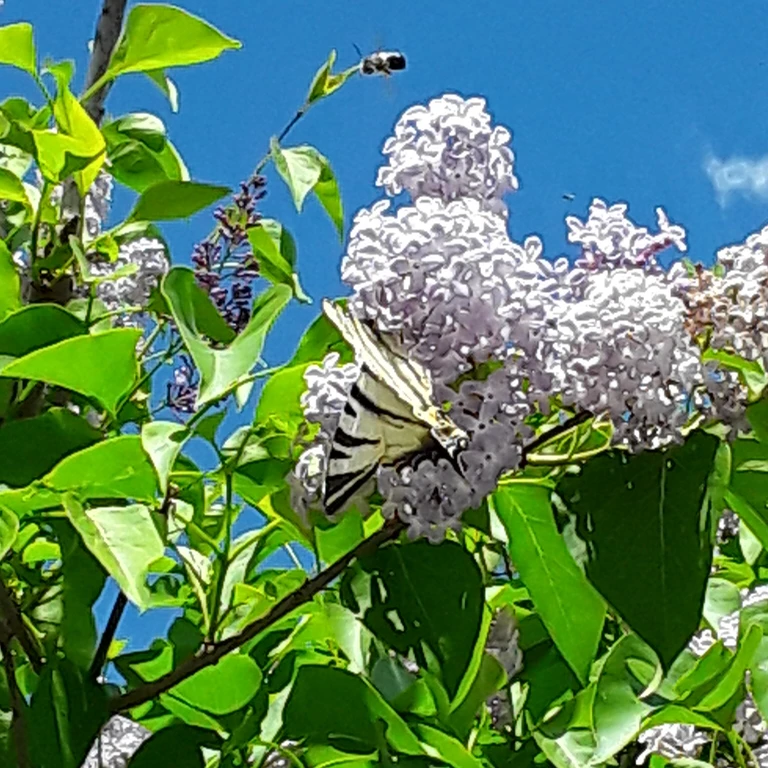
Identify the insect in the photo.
Iphiclides podalirius
